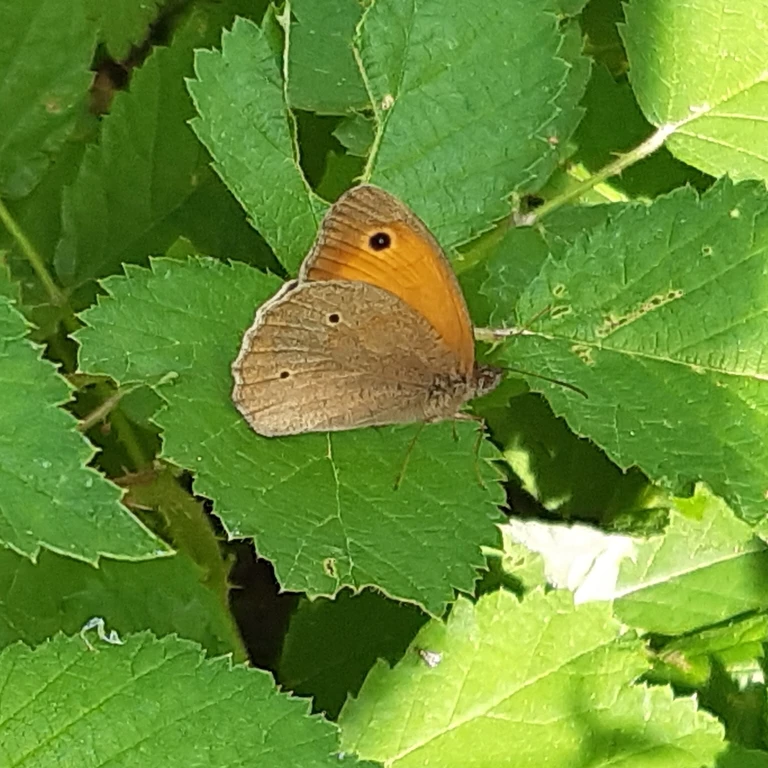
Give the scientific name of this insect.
Maniola jurtina
